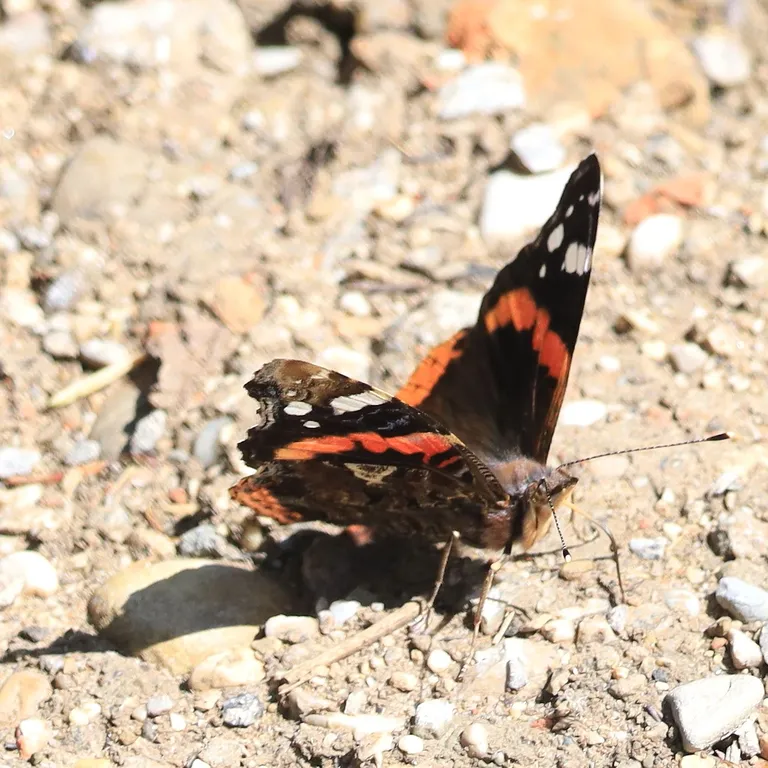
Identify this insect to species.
Vanessa atalanta
